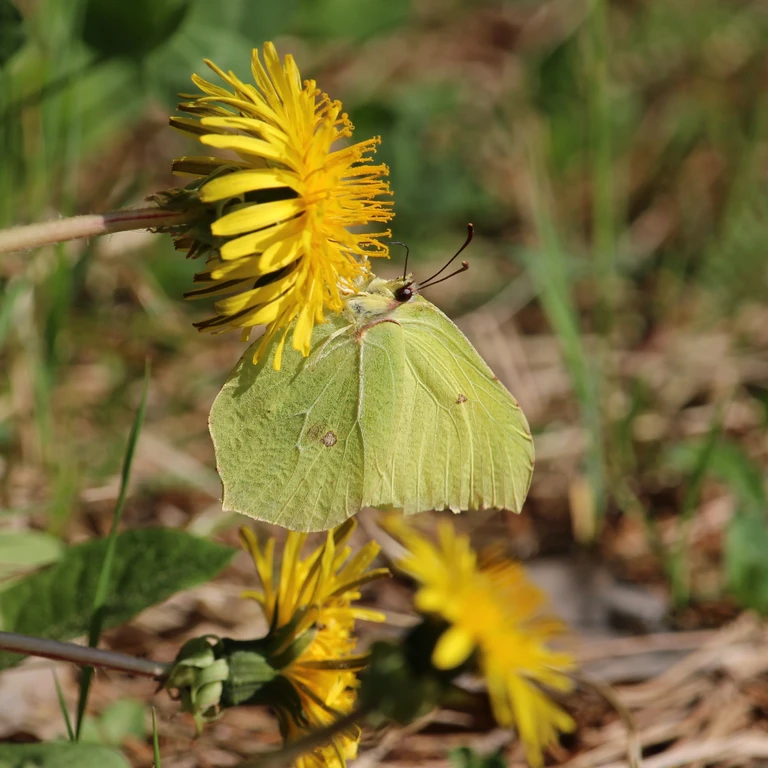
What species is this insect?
Gonepteryx rhamni
